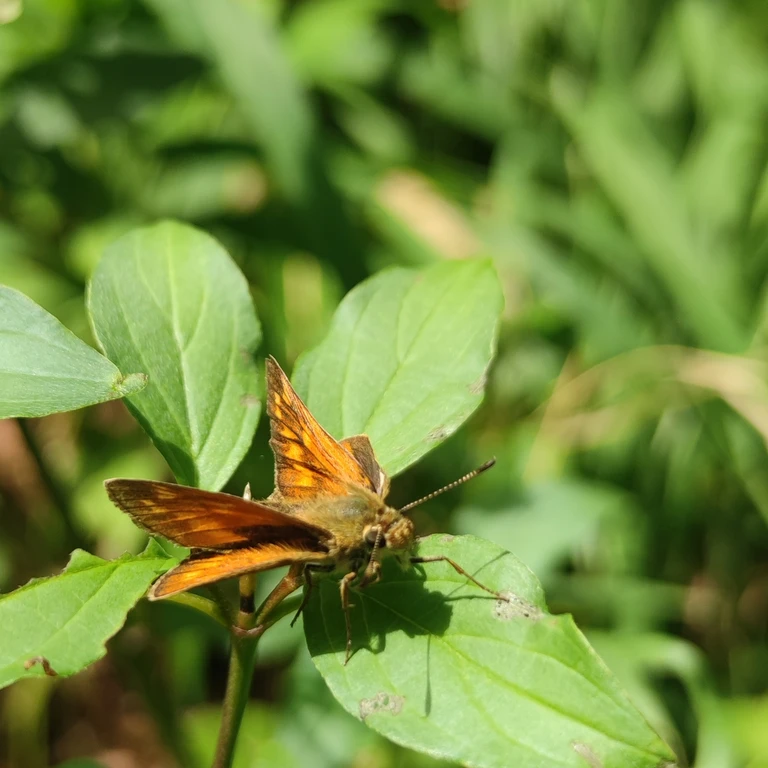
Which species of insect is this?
Ochlodes sylvanus (also Ochlodes venata)
